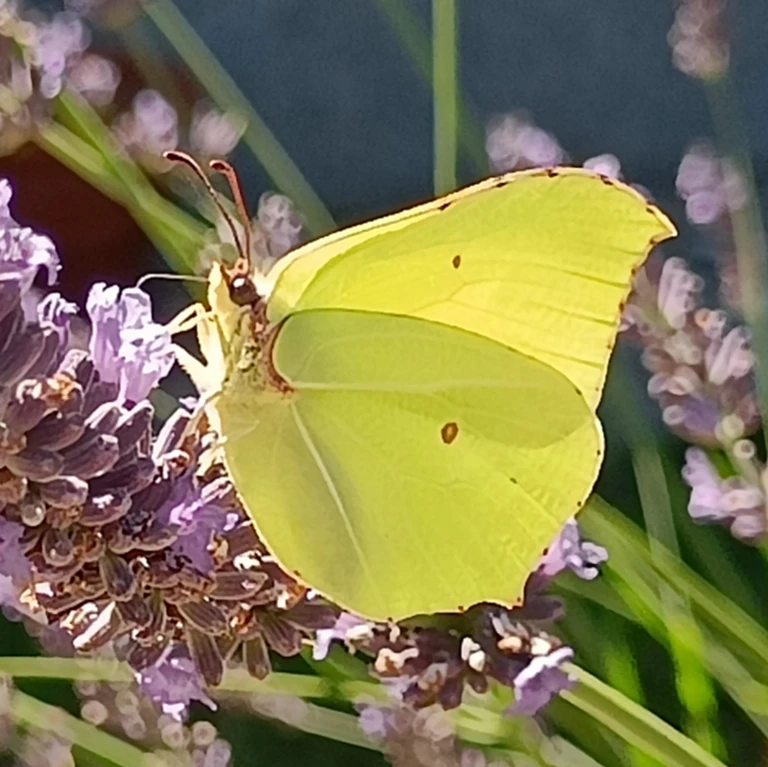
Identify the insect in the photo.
Gonepteryx rhamni
